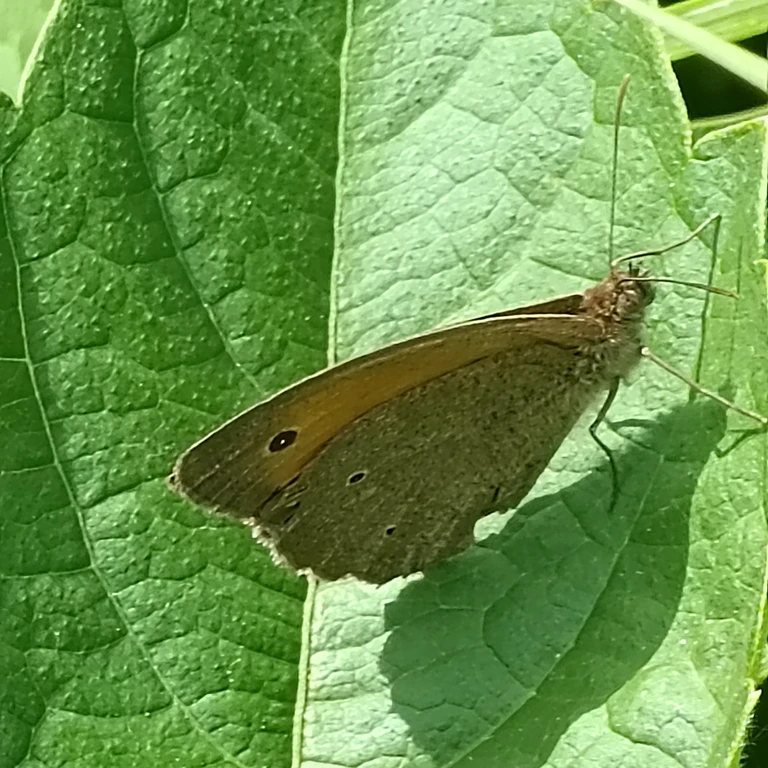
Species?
Maniola jurtina
